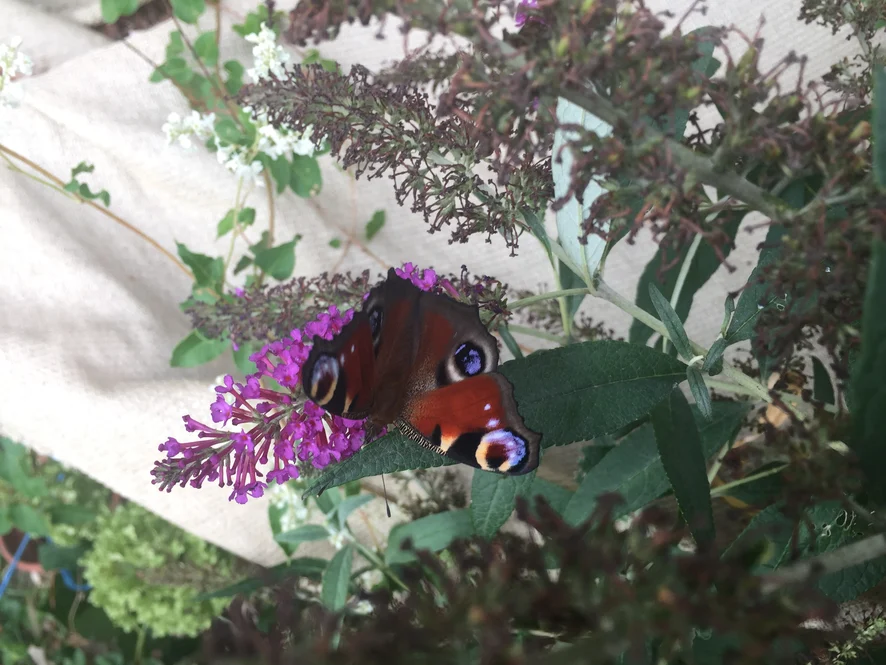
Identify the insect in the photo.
Aglais io
